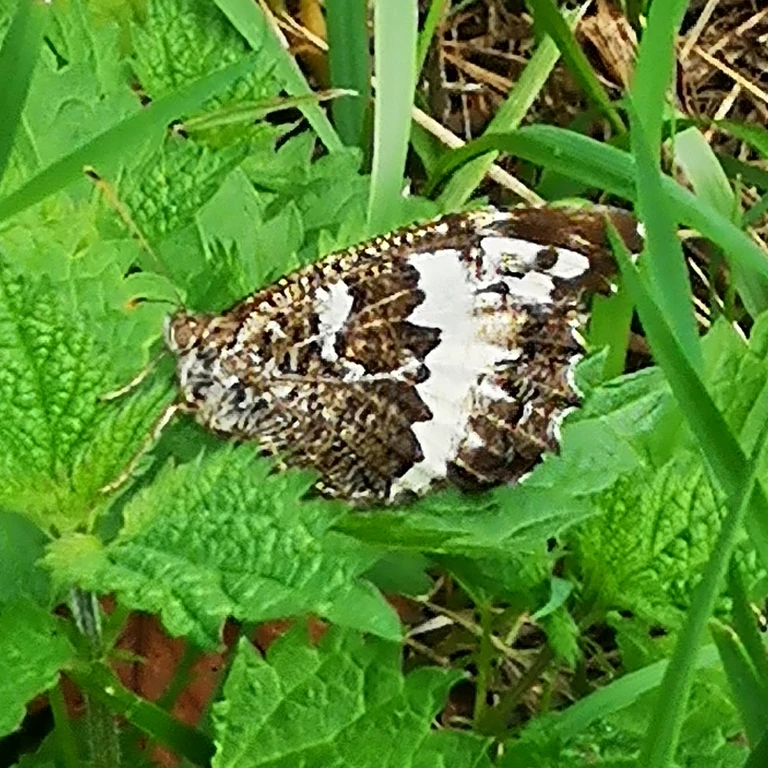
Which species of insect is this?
Brintesia circe
